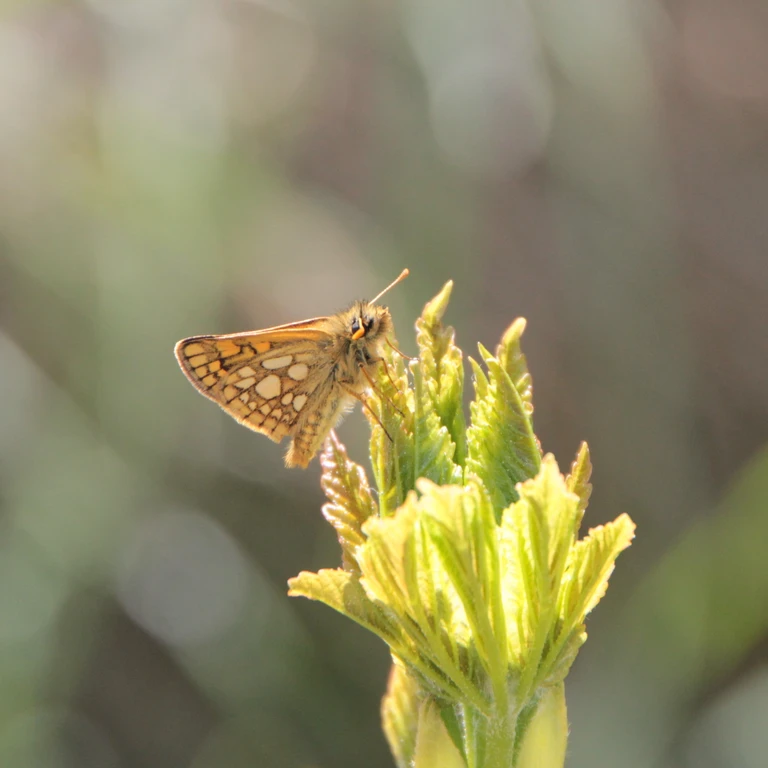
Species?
Carterocephalus palaemon
